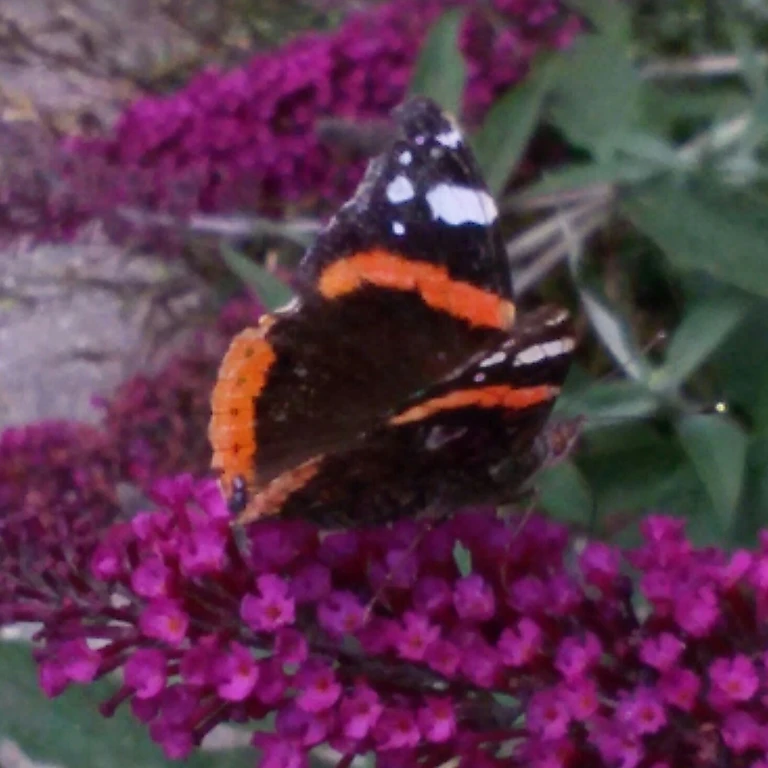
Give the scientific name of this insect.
Vanessa atalanta
